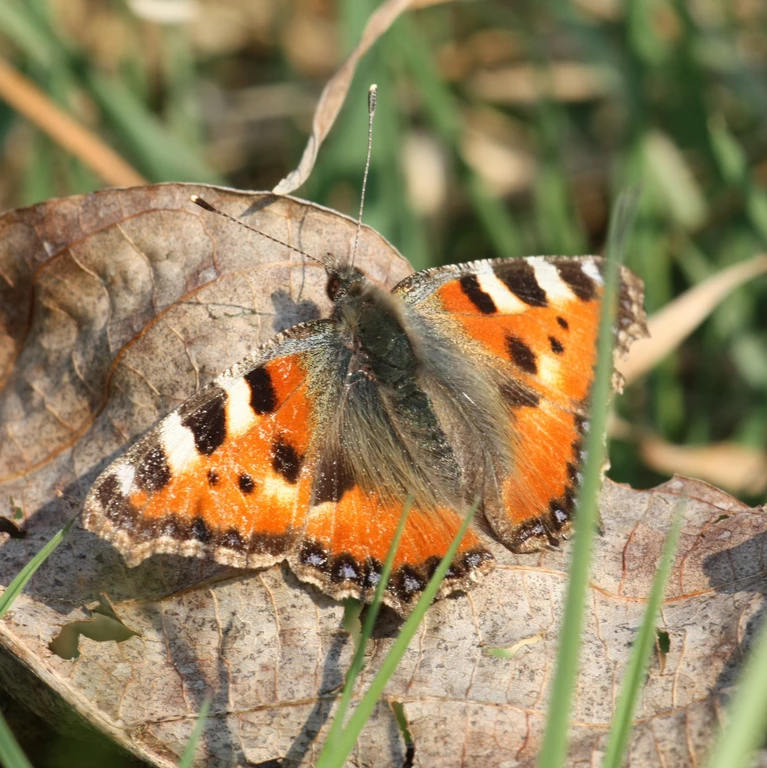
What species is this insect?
Aglais urticae
